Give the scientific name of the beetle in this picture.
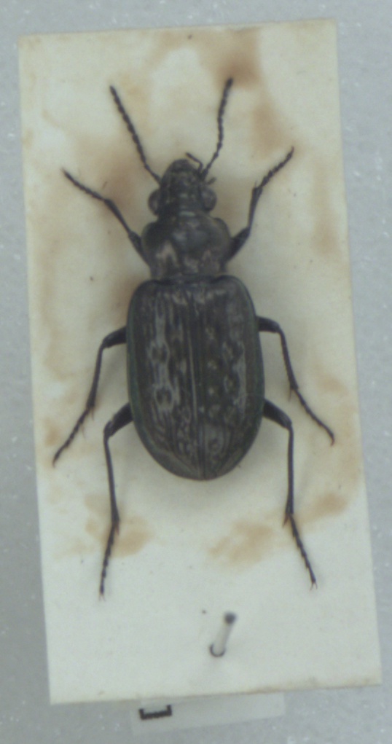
Blethisa multipunctata
